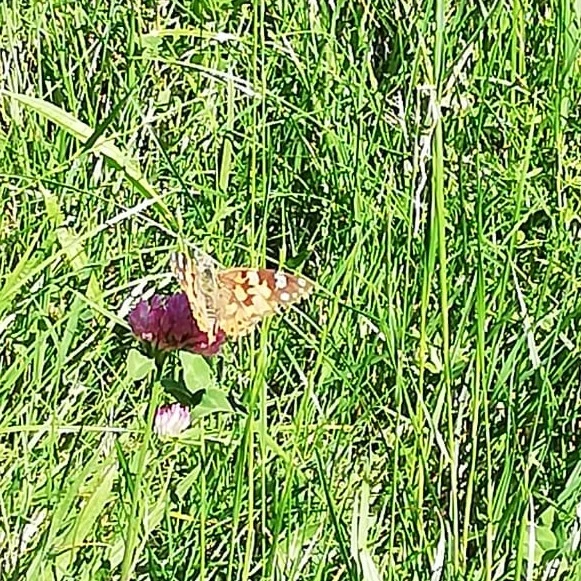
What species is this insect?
Vanessa cardui
